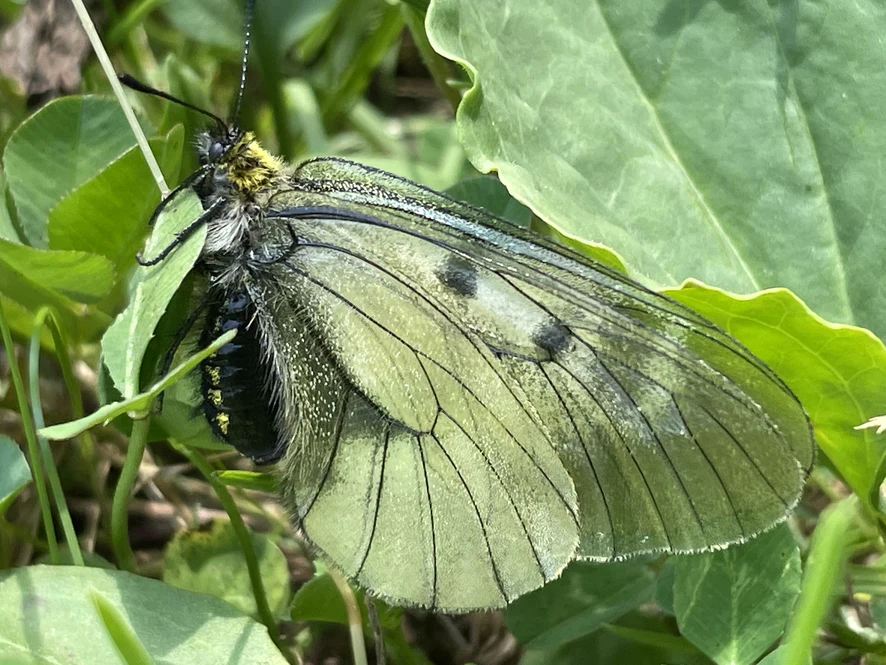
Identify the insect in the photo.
Parnassius mnemosyne
